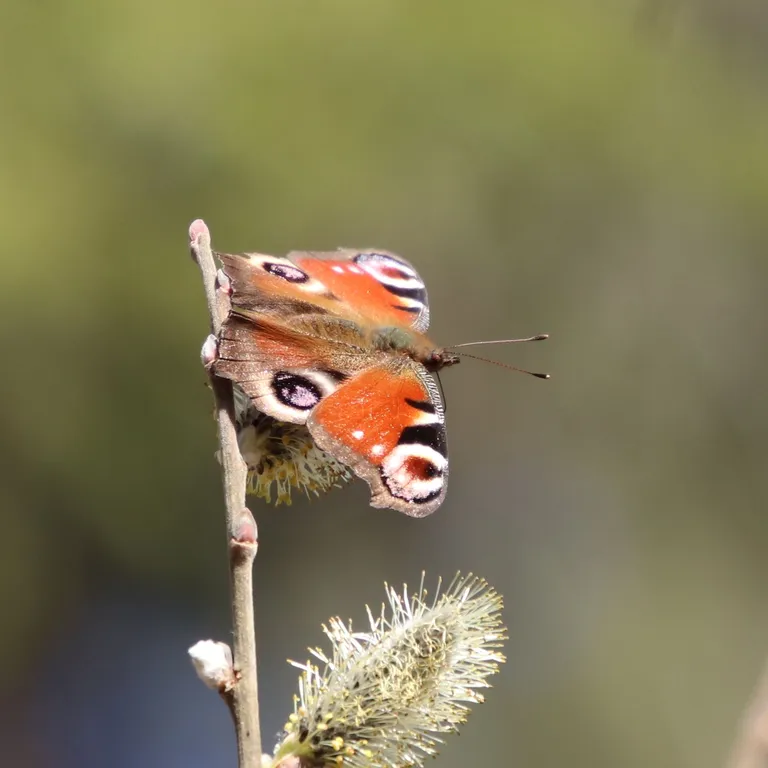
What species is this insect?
Aglais io
